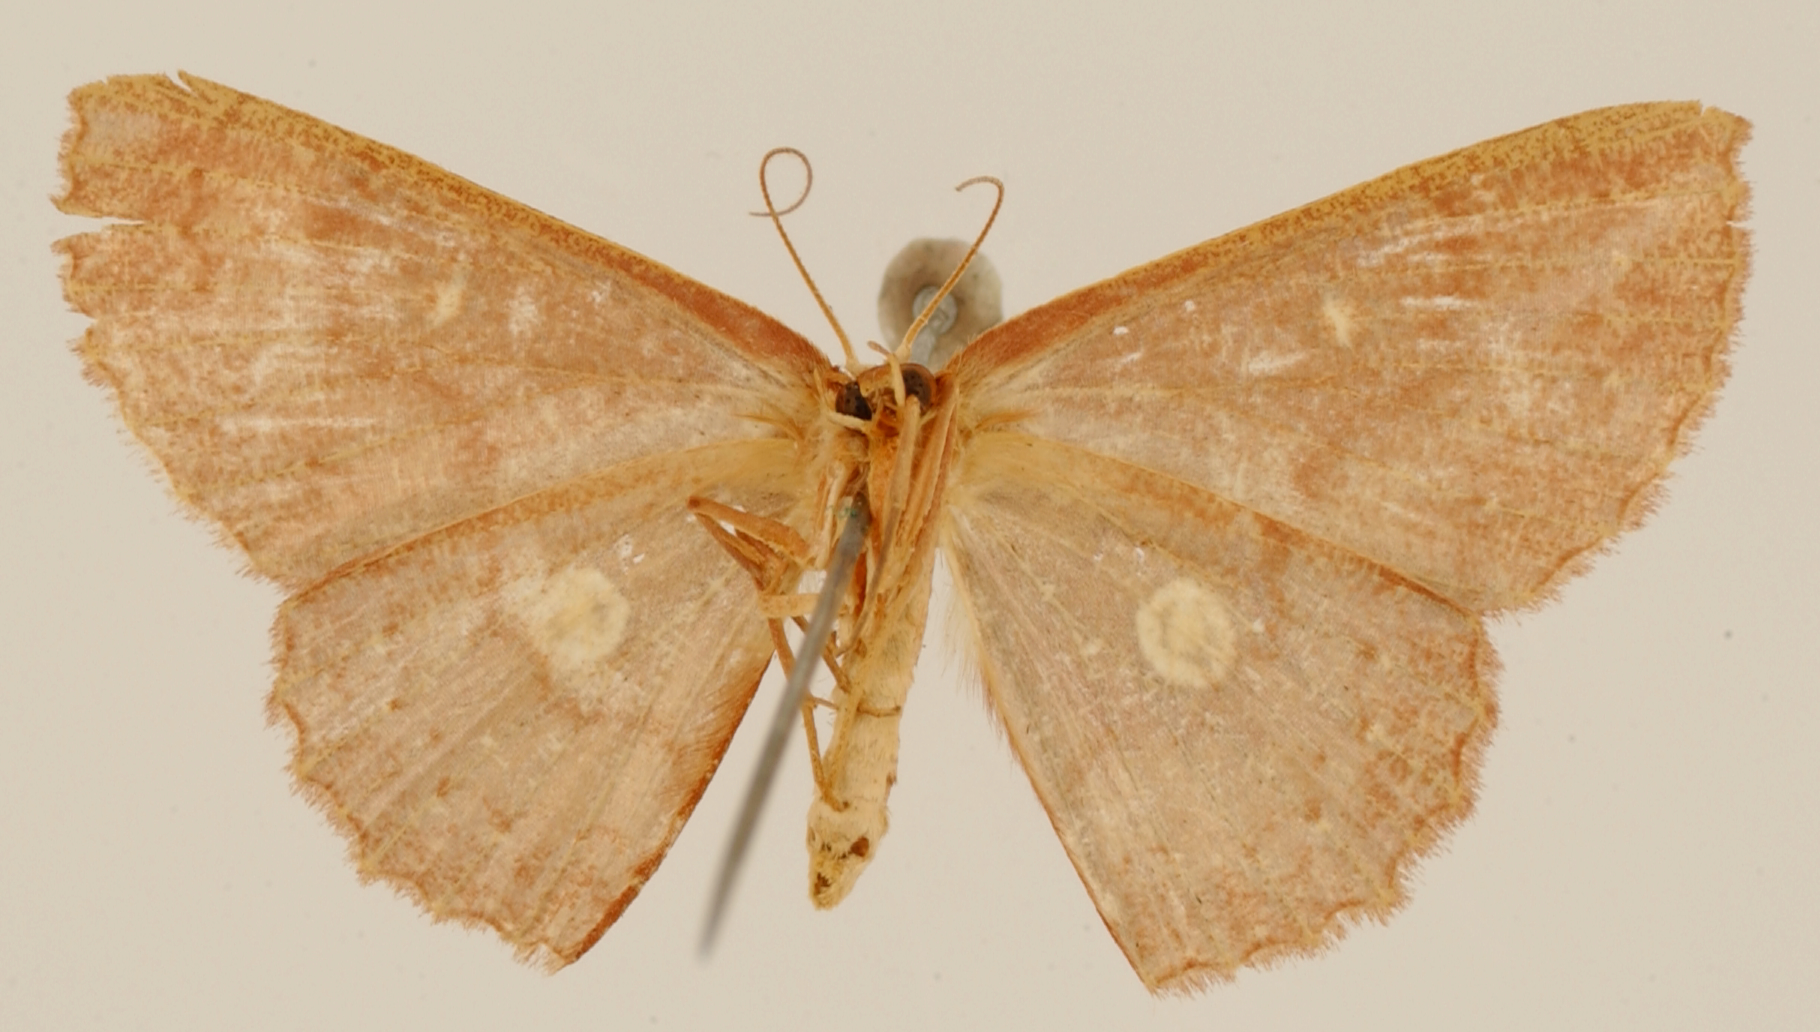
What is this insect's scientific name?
Anisodes vineotincta
